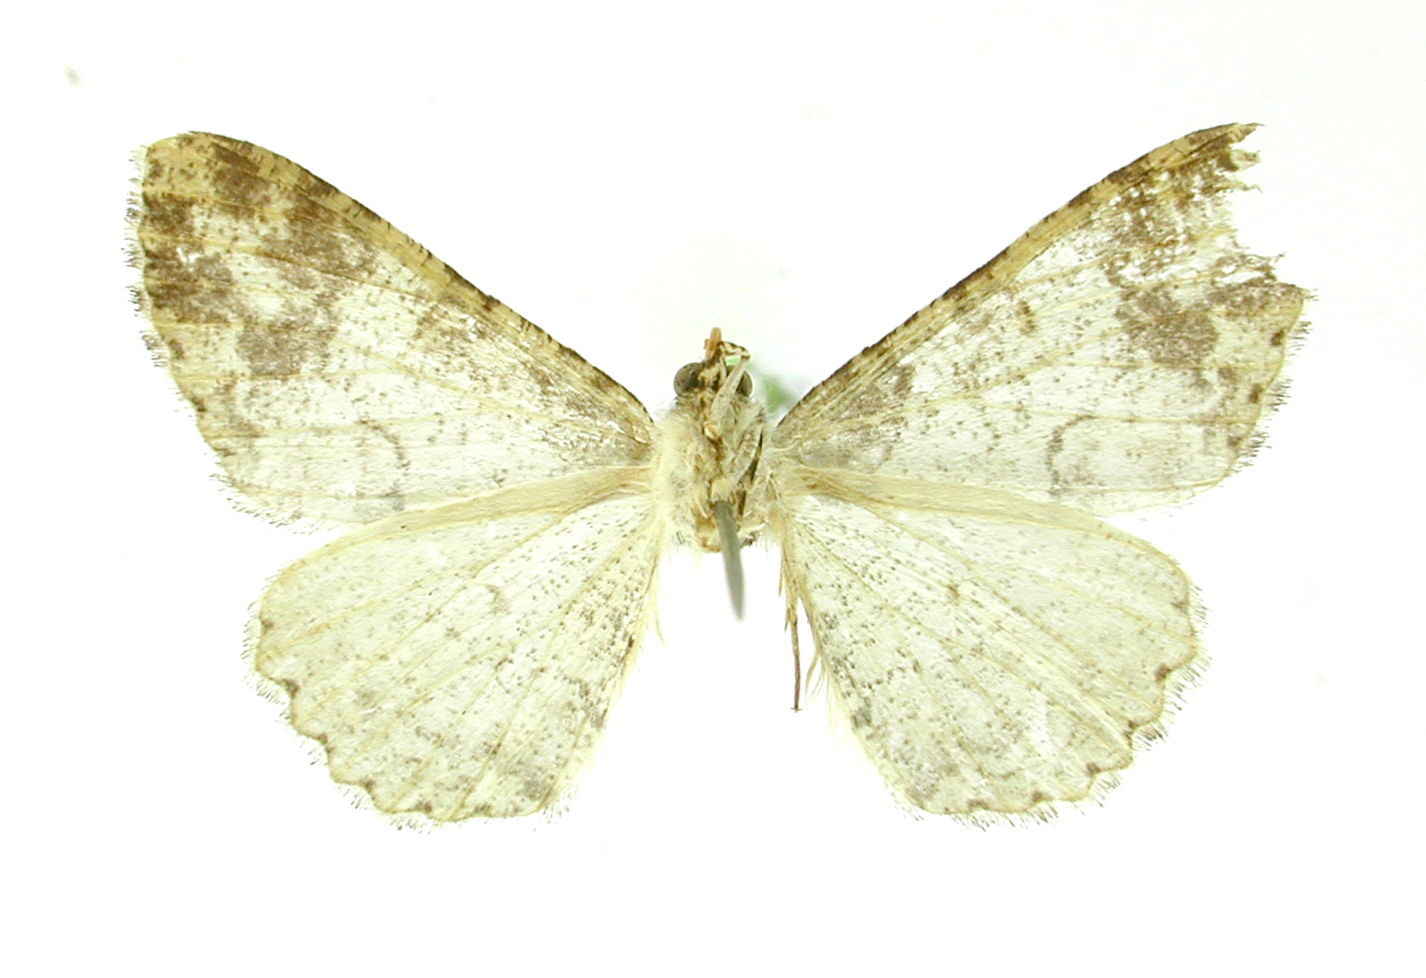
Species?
Alcis cretafunda
